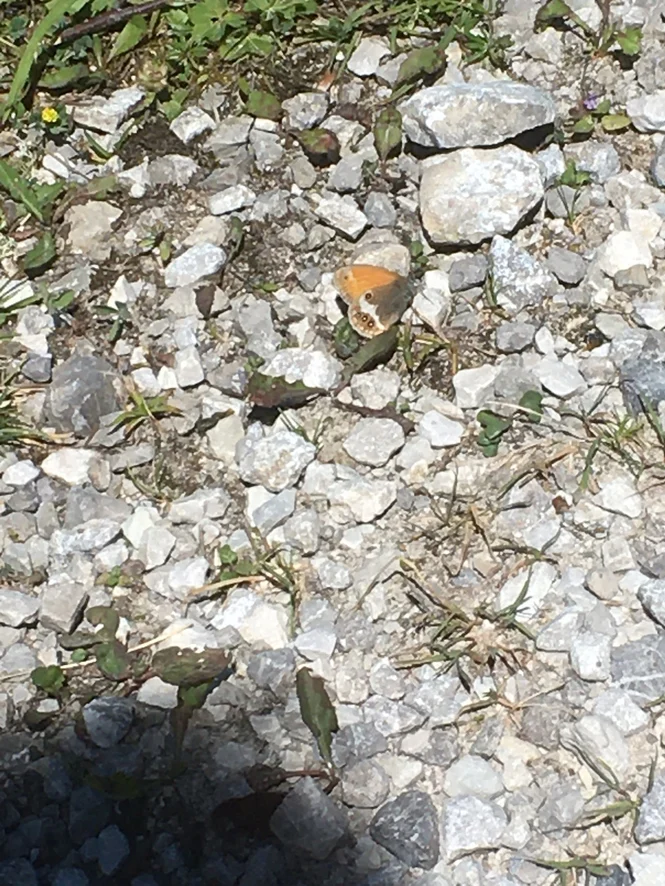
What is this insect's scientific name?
Coenonympha arcania
